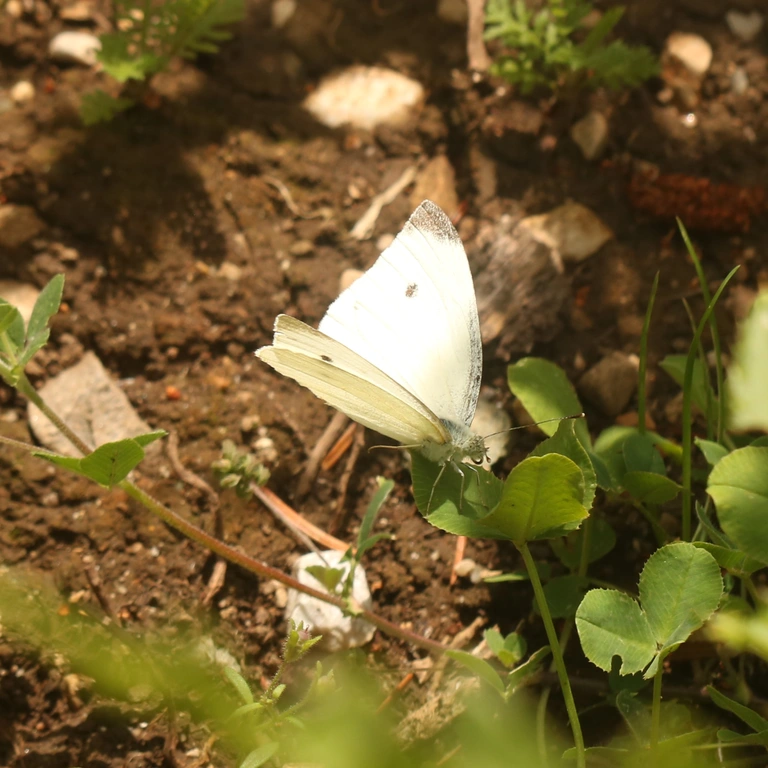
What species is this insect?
Pieris rapae
